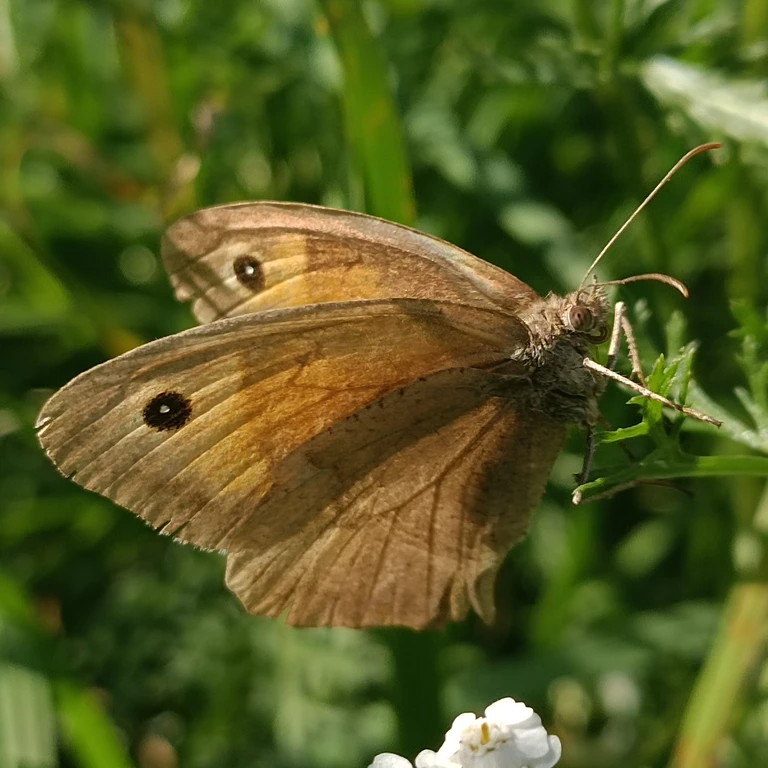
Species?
Maniola jurtina
